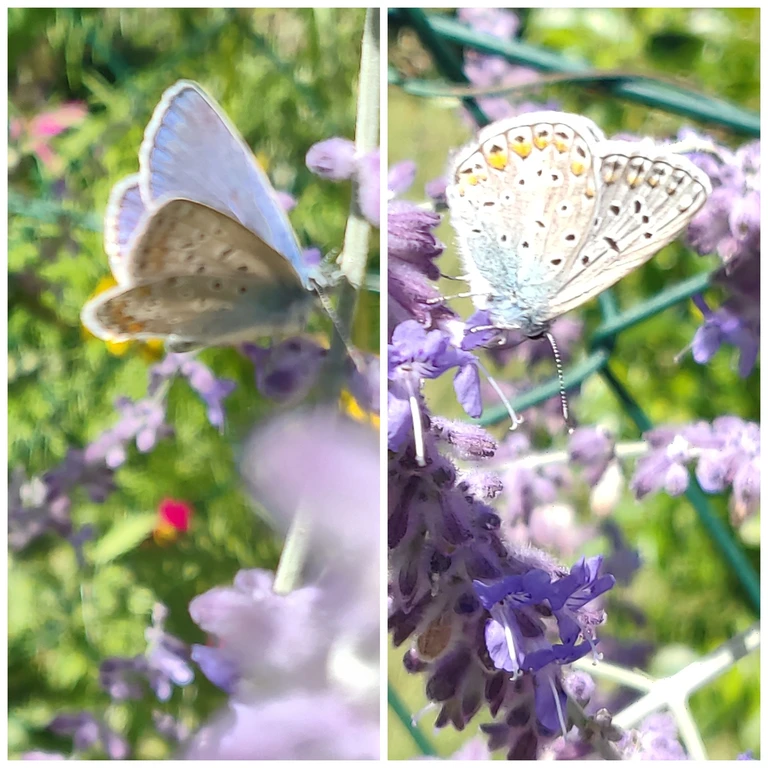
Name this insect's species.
Polyommatus icarus
